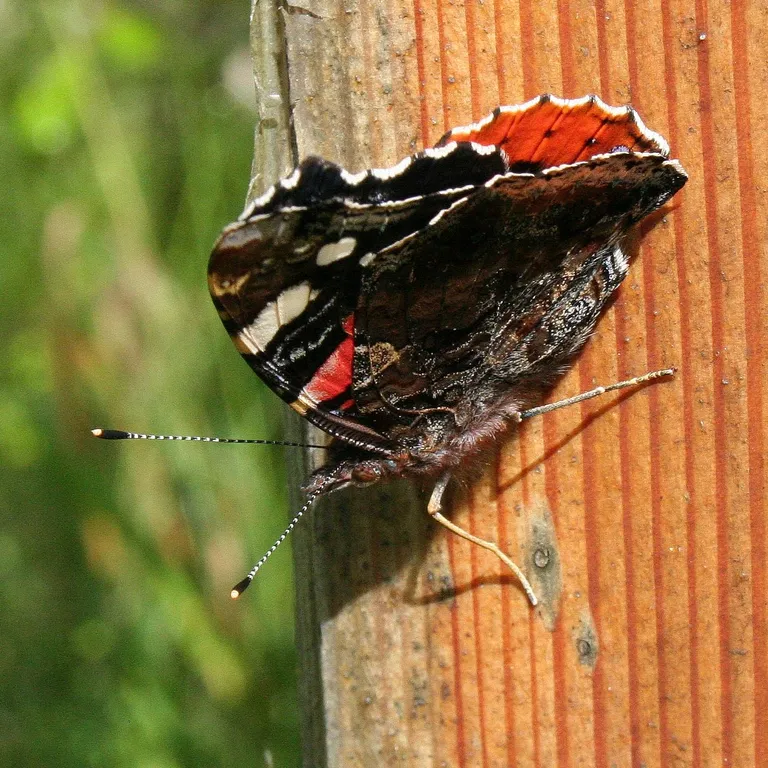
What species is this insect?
Vanessa atalanta
